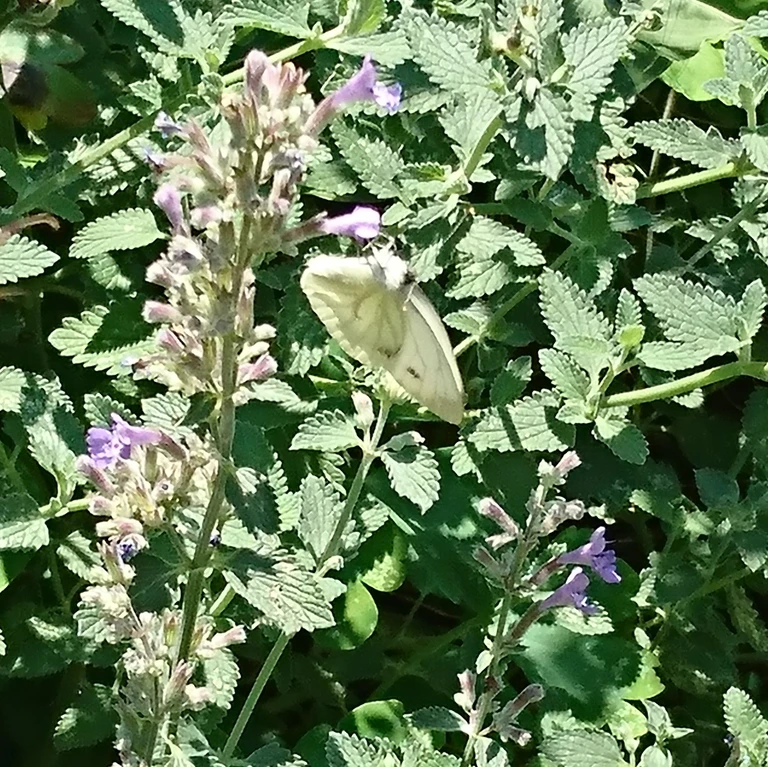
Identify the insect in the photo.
Pieris napi
